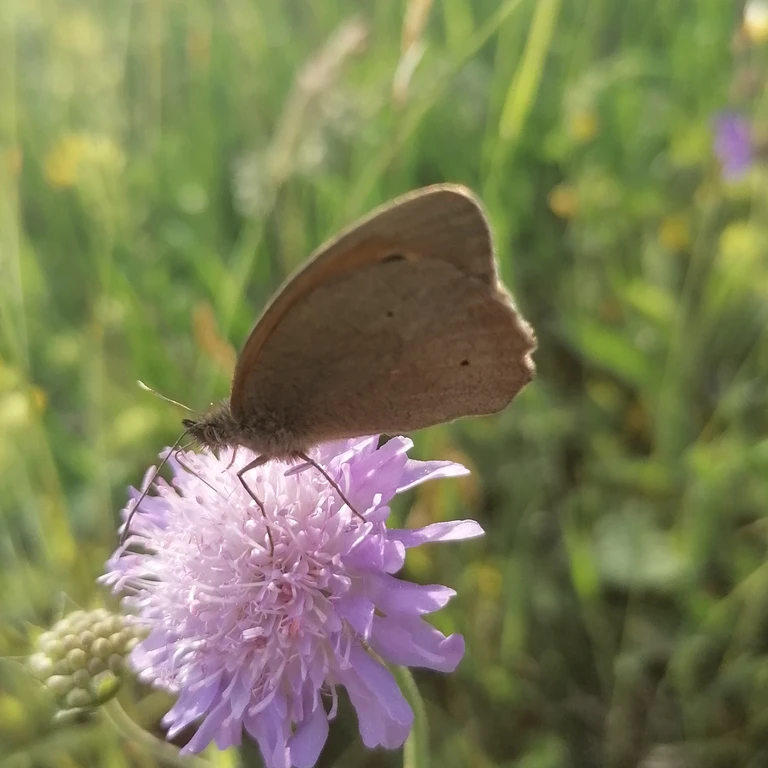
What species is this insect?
Maniola jurtina
